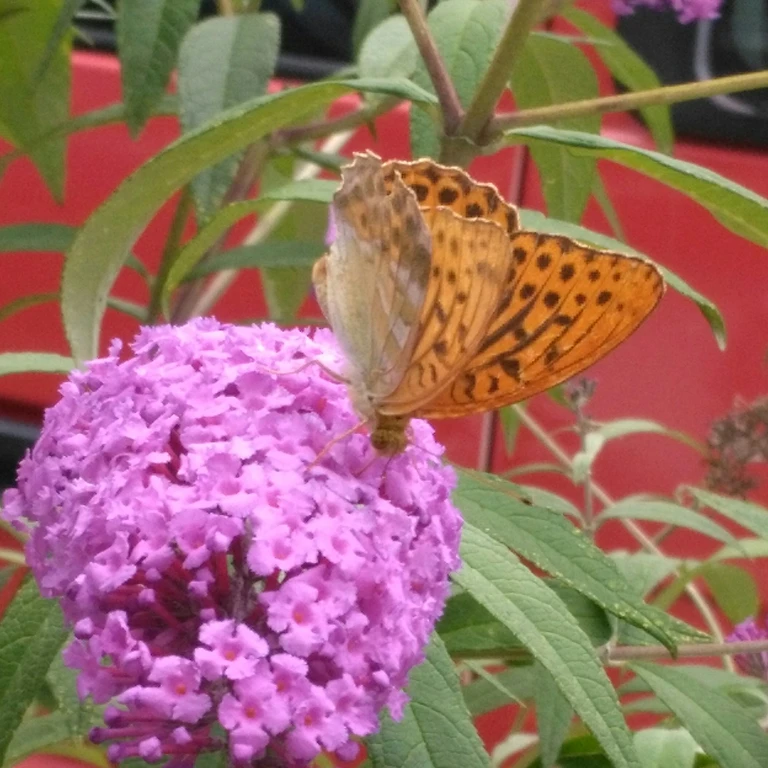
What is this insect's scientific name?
Argynnis paphia
